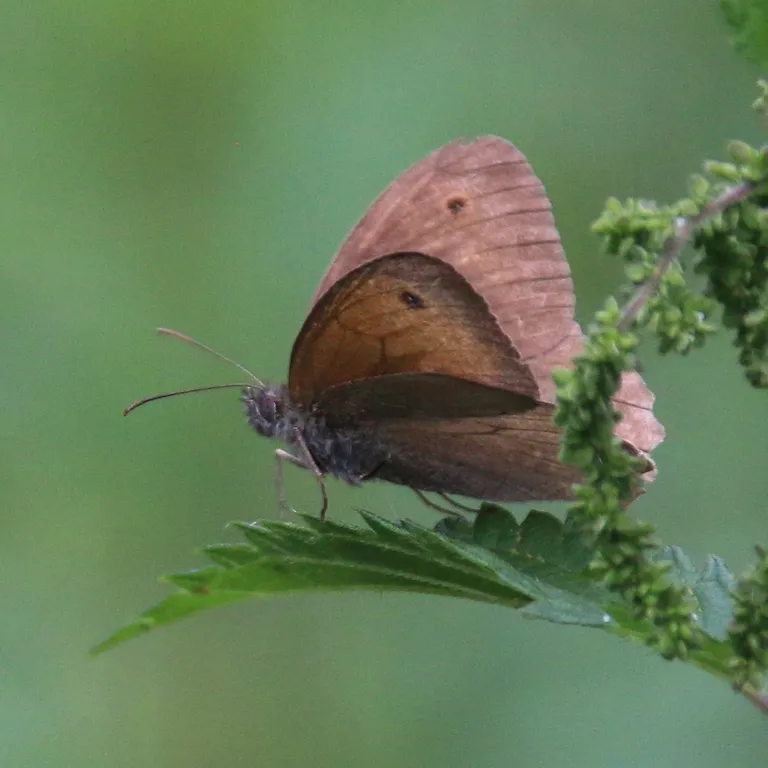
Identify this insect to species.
Maniola jurtina
